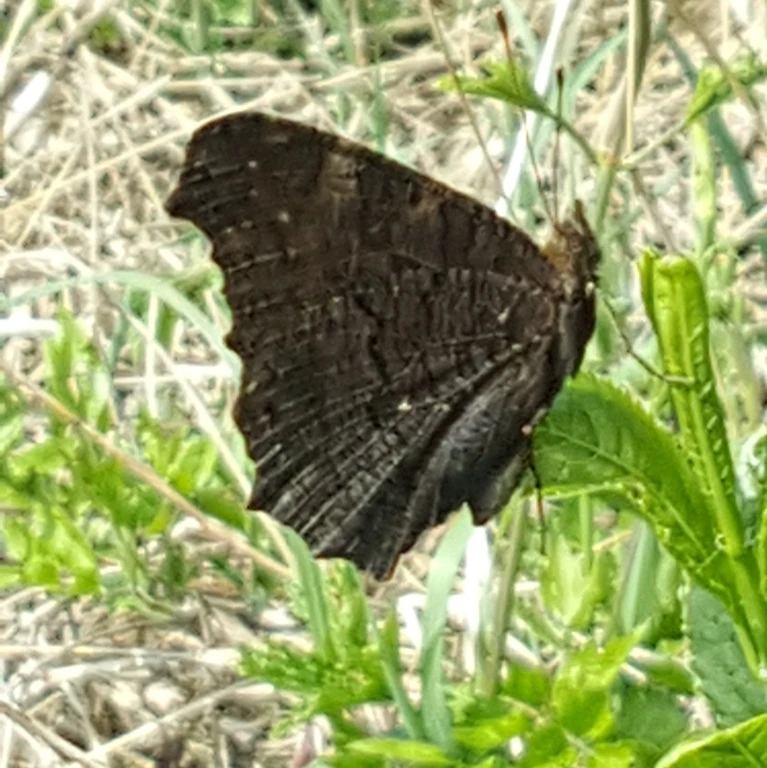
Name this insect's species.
Aglais io
